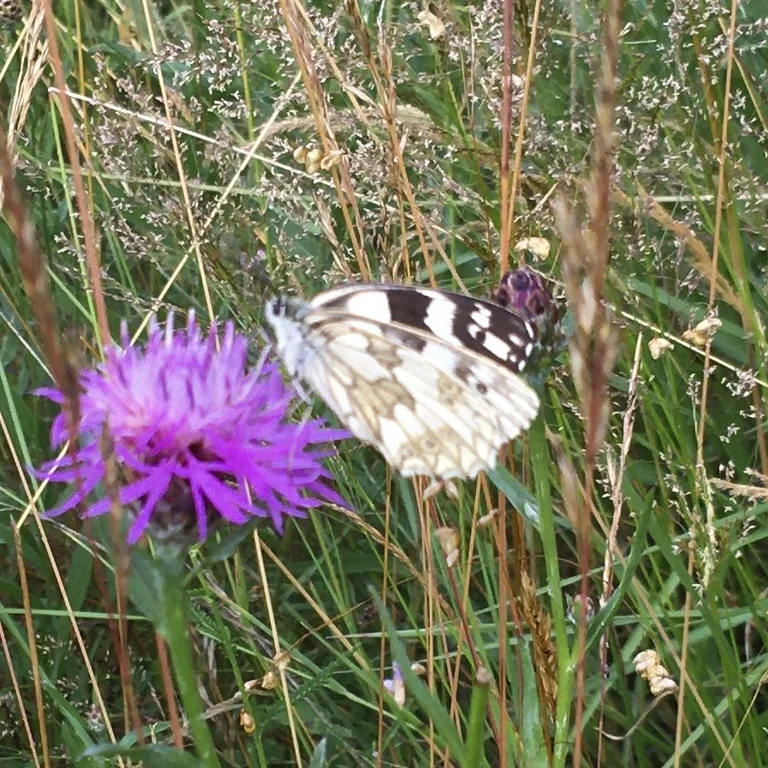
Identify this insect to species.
Melanargia galathea
